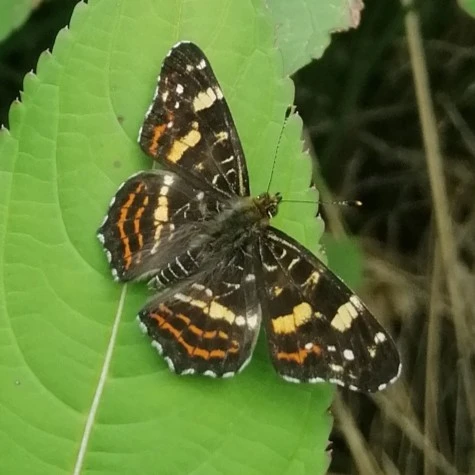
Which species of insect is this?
Araschnia levana
